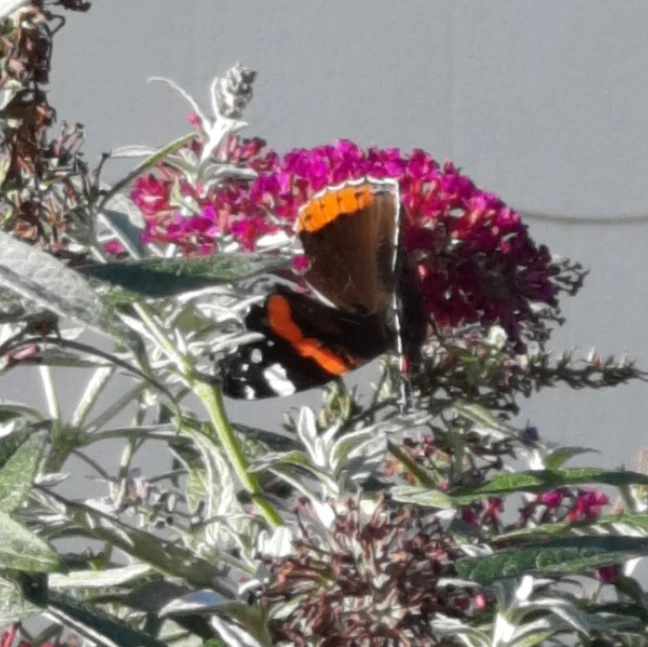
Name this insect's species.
Vanessa atalanta
